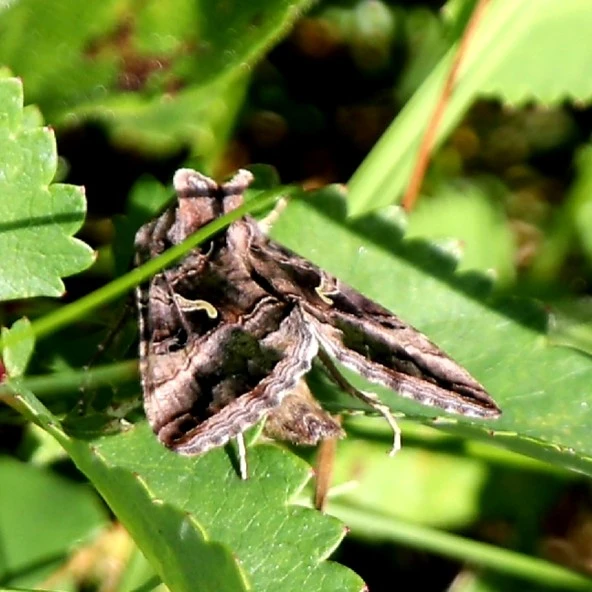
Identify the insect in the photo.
Autographa gamma
